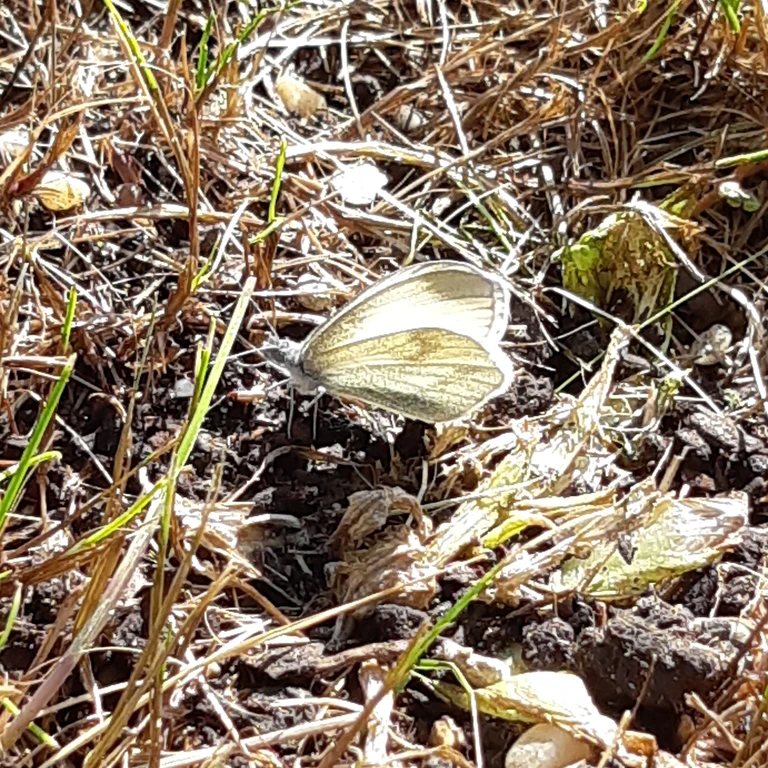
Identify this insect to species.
Leptidea sinapis/juvernica
